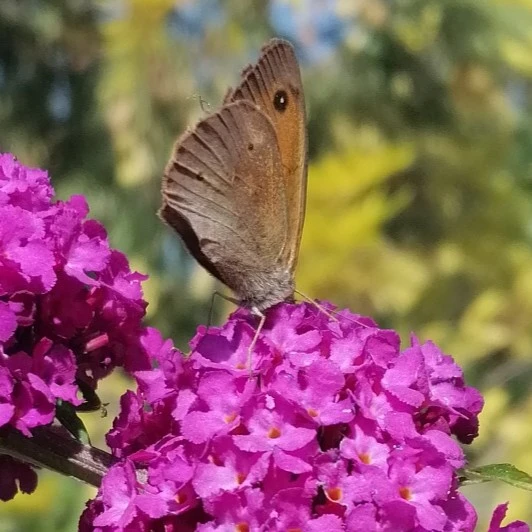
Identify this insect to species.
Maniola jurtina
